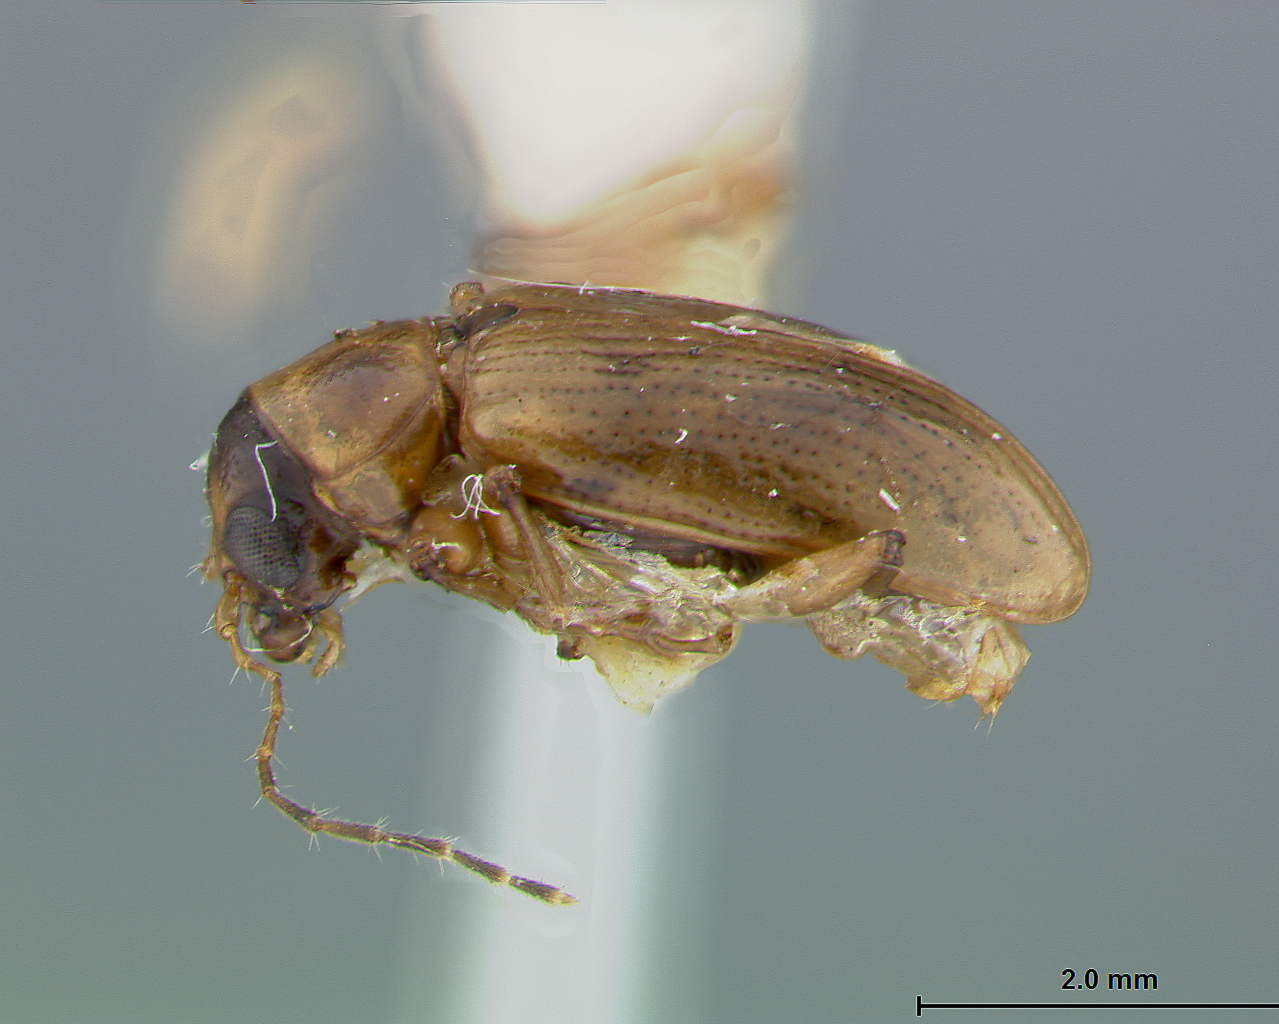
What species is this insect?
Metachroma acutulum
